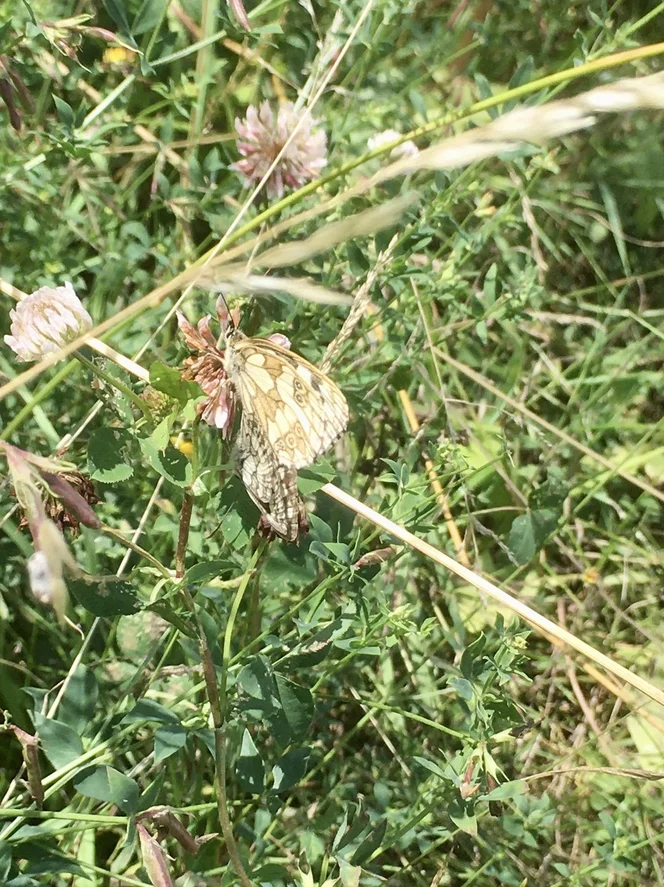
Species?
Melanargia galathea
